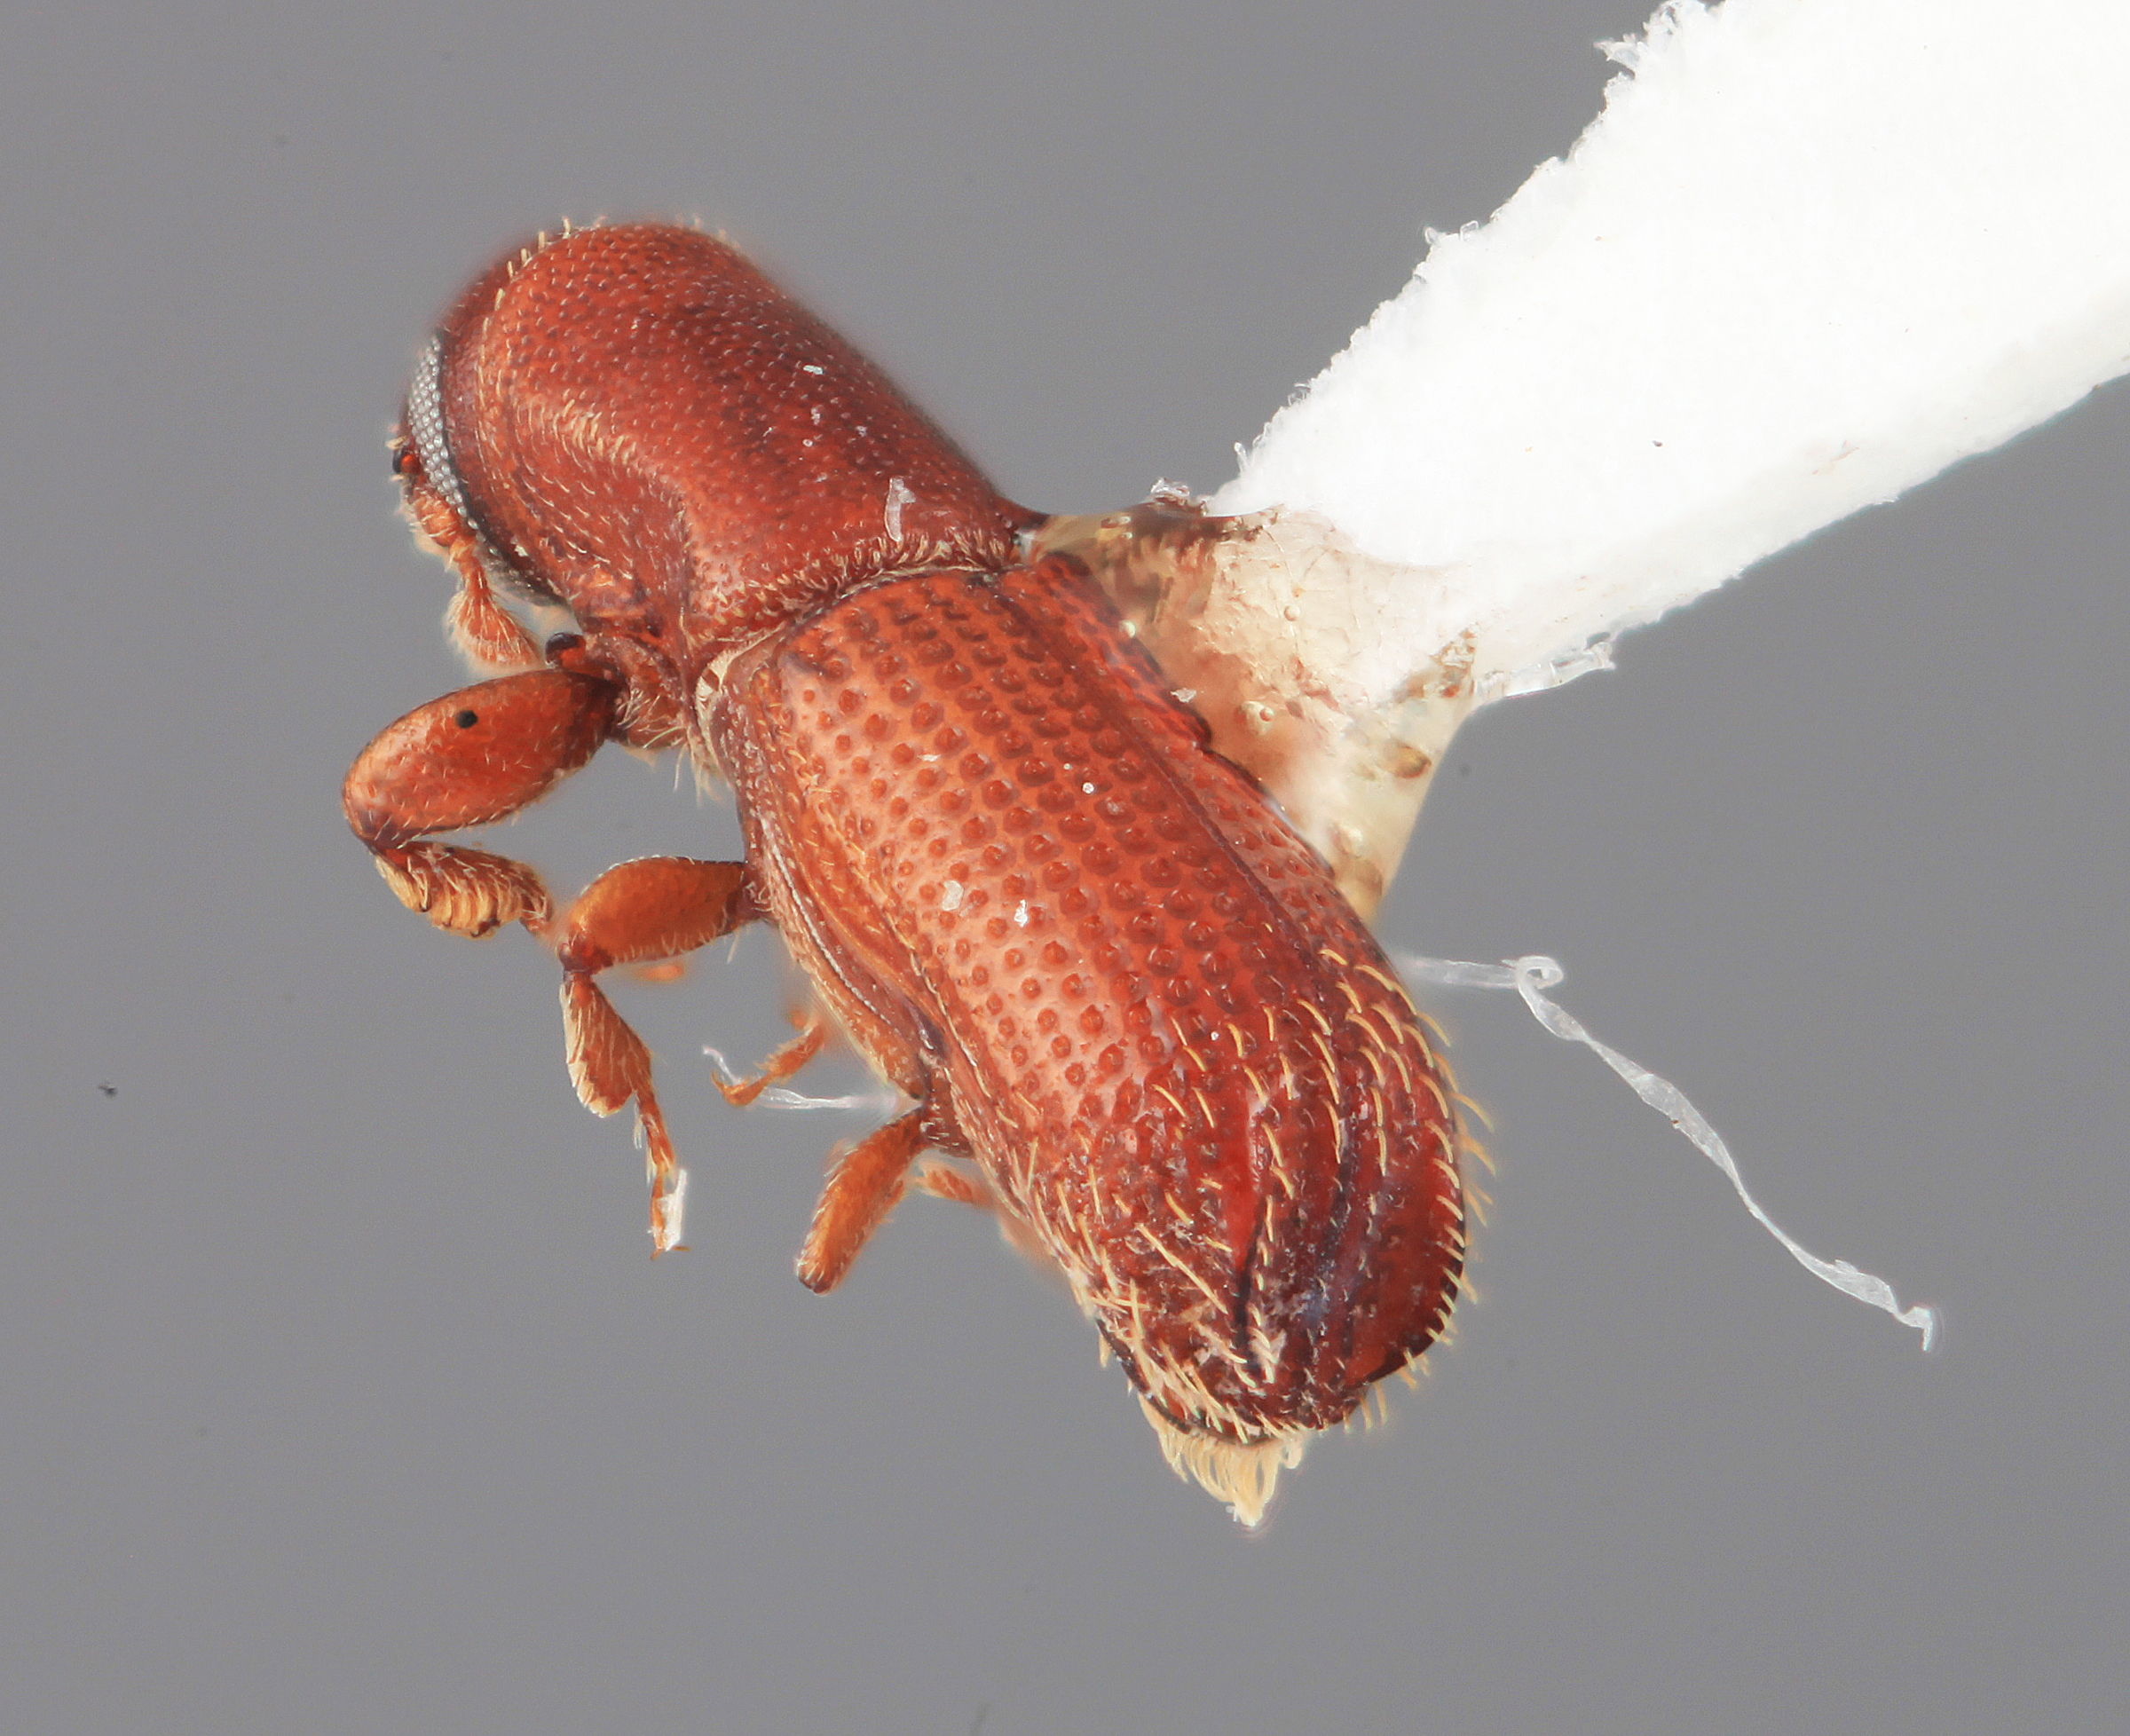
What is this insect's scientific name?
Carphodicticus cristatus
